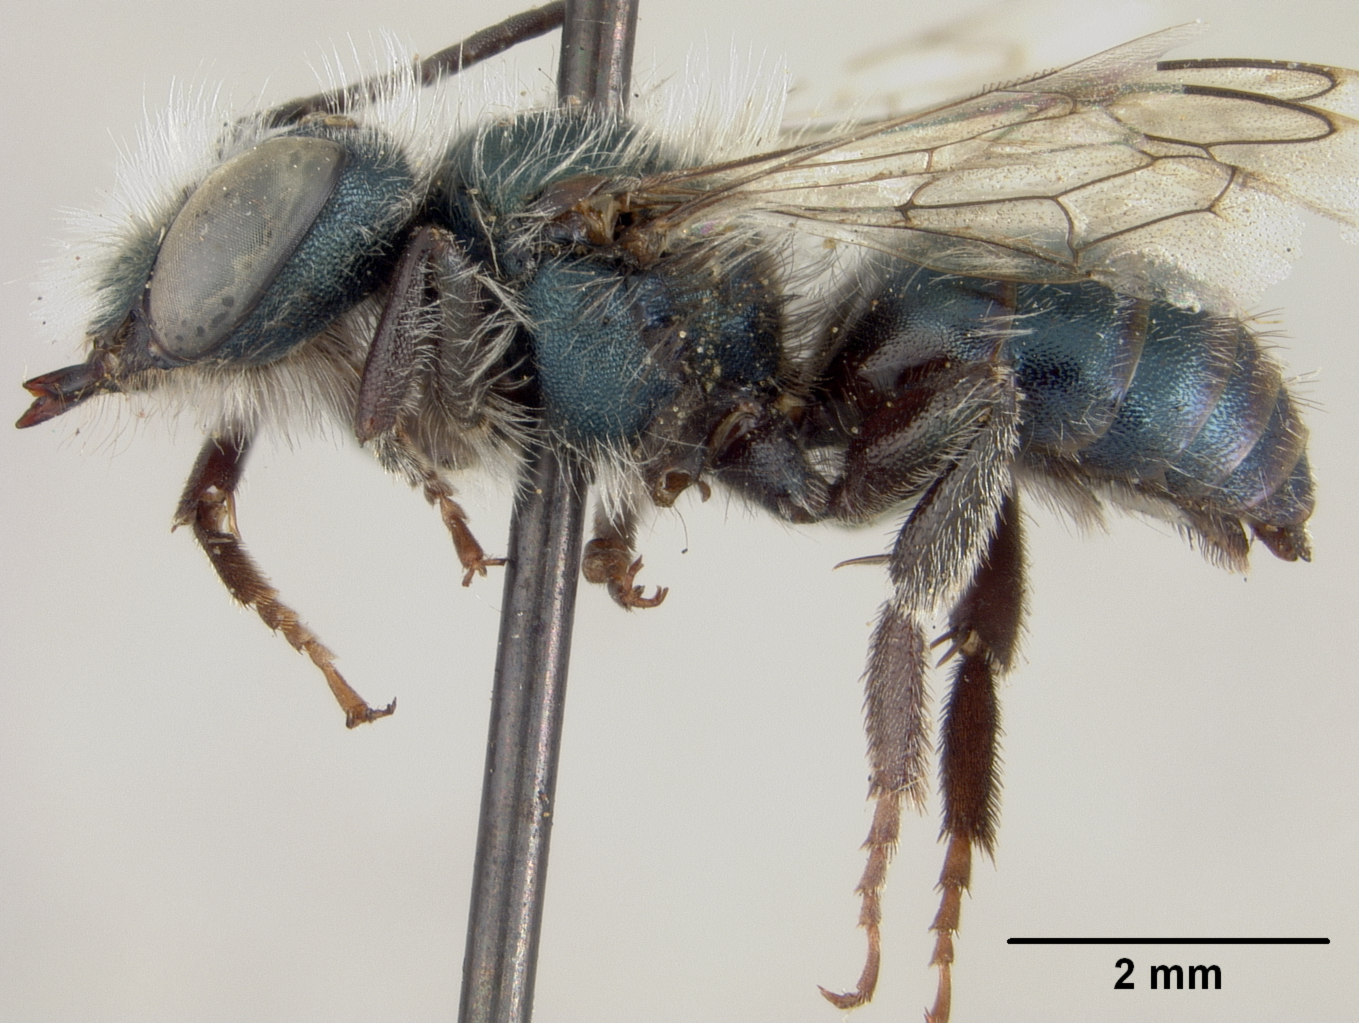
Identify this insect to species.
Osmia thysanisca
